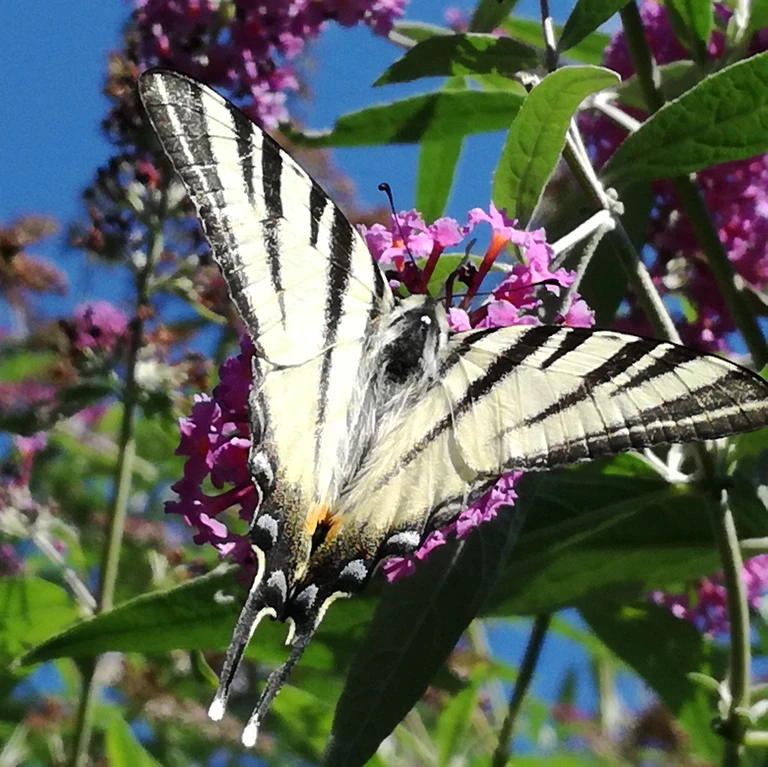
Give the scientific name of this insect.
Iphiclides podalirius
